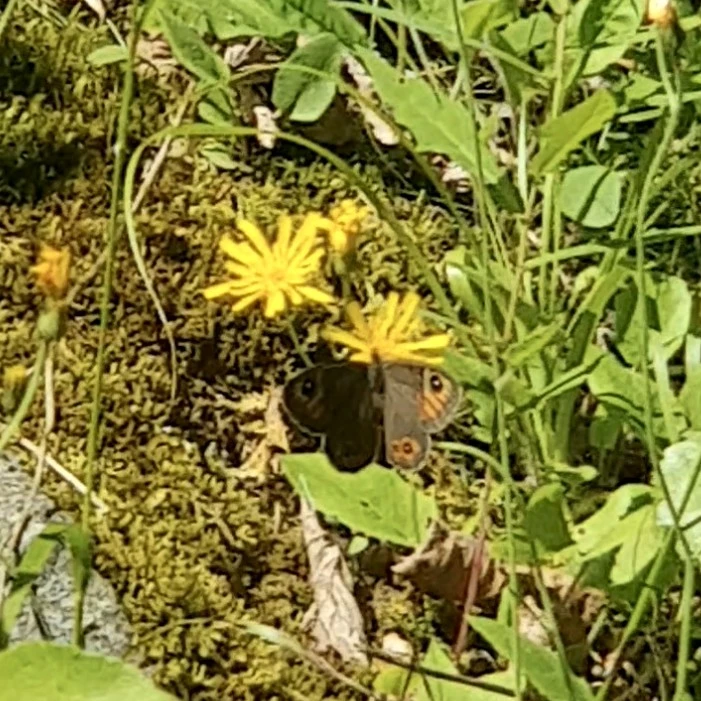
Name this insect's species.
Lasiommata maera (also Pararge maera)
